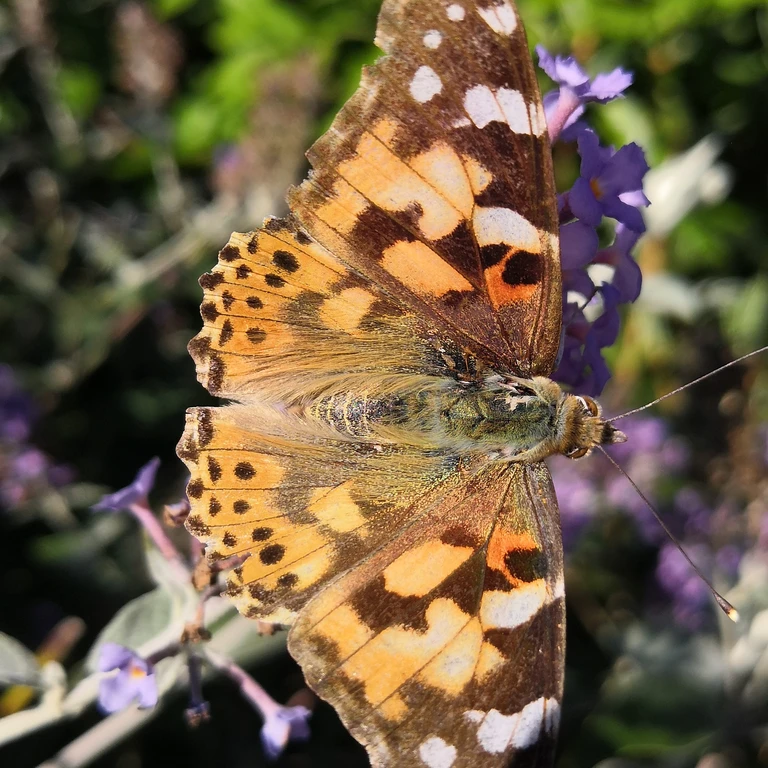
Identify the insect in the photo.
Vanessa cardui
